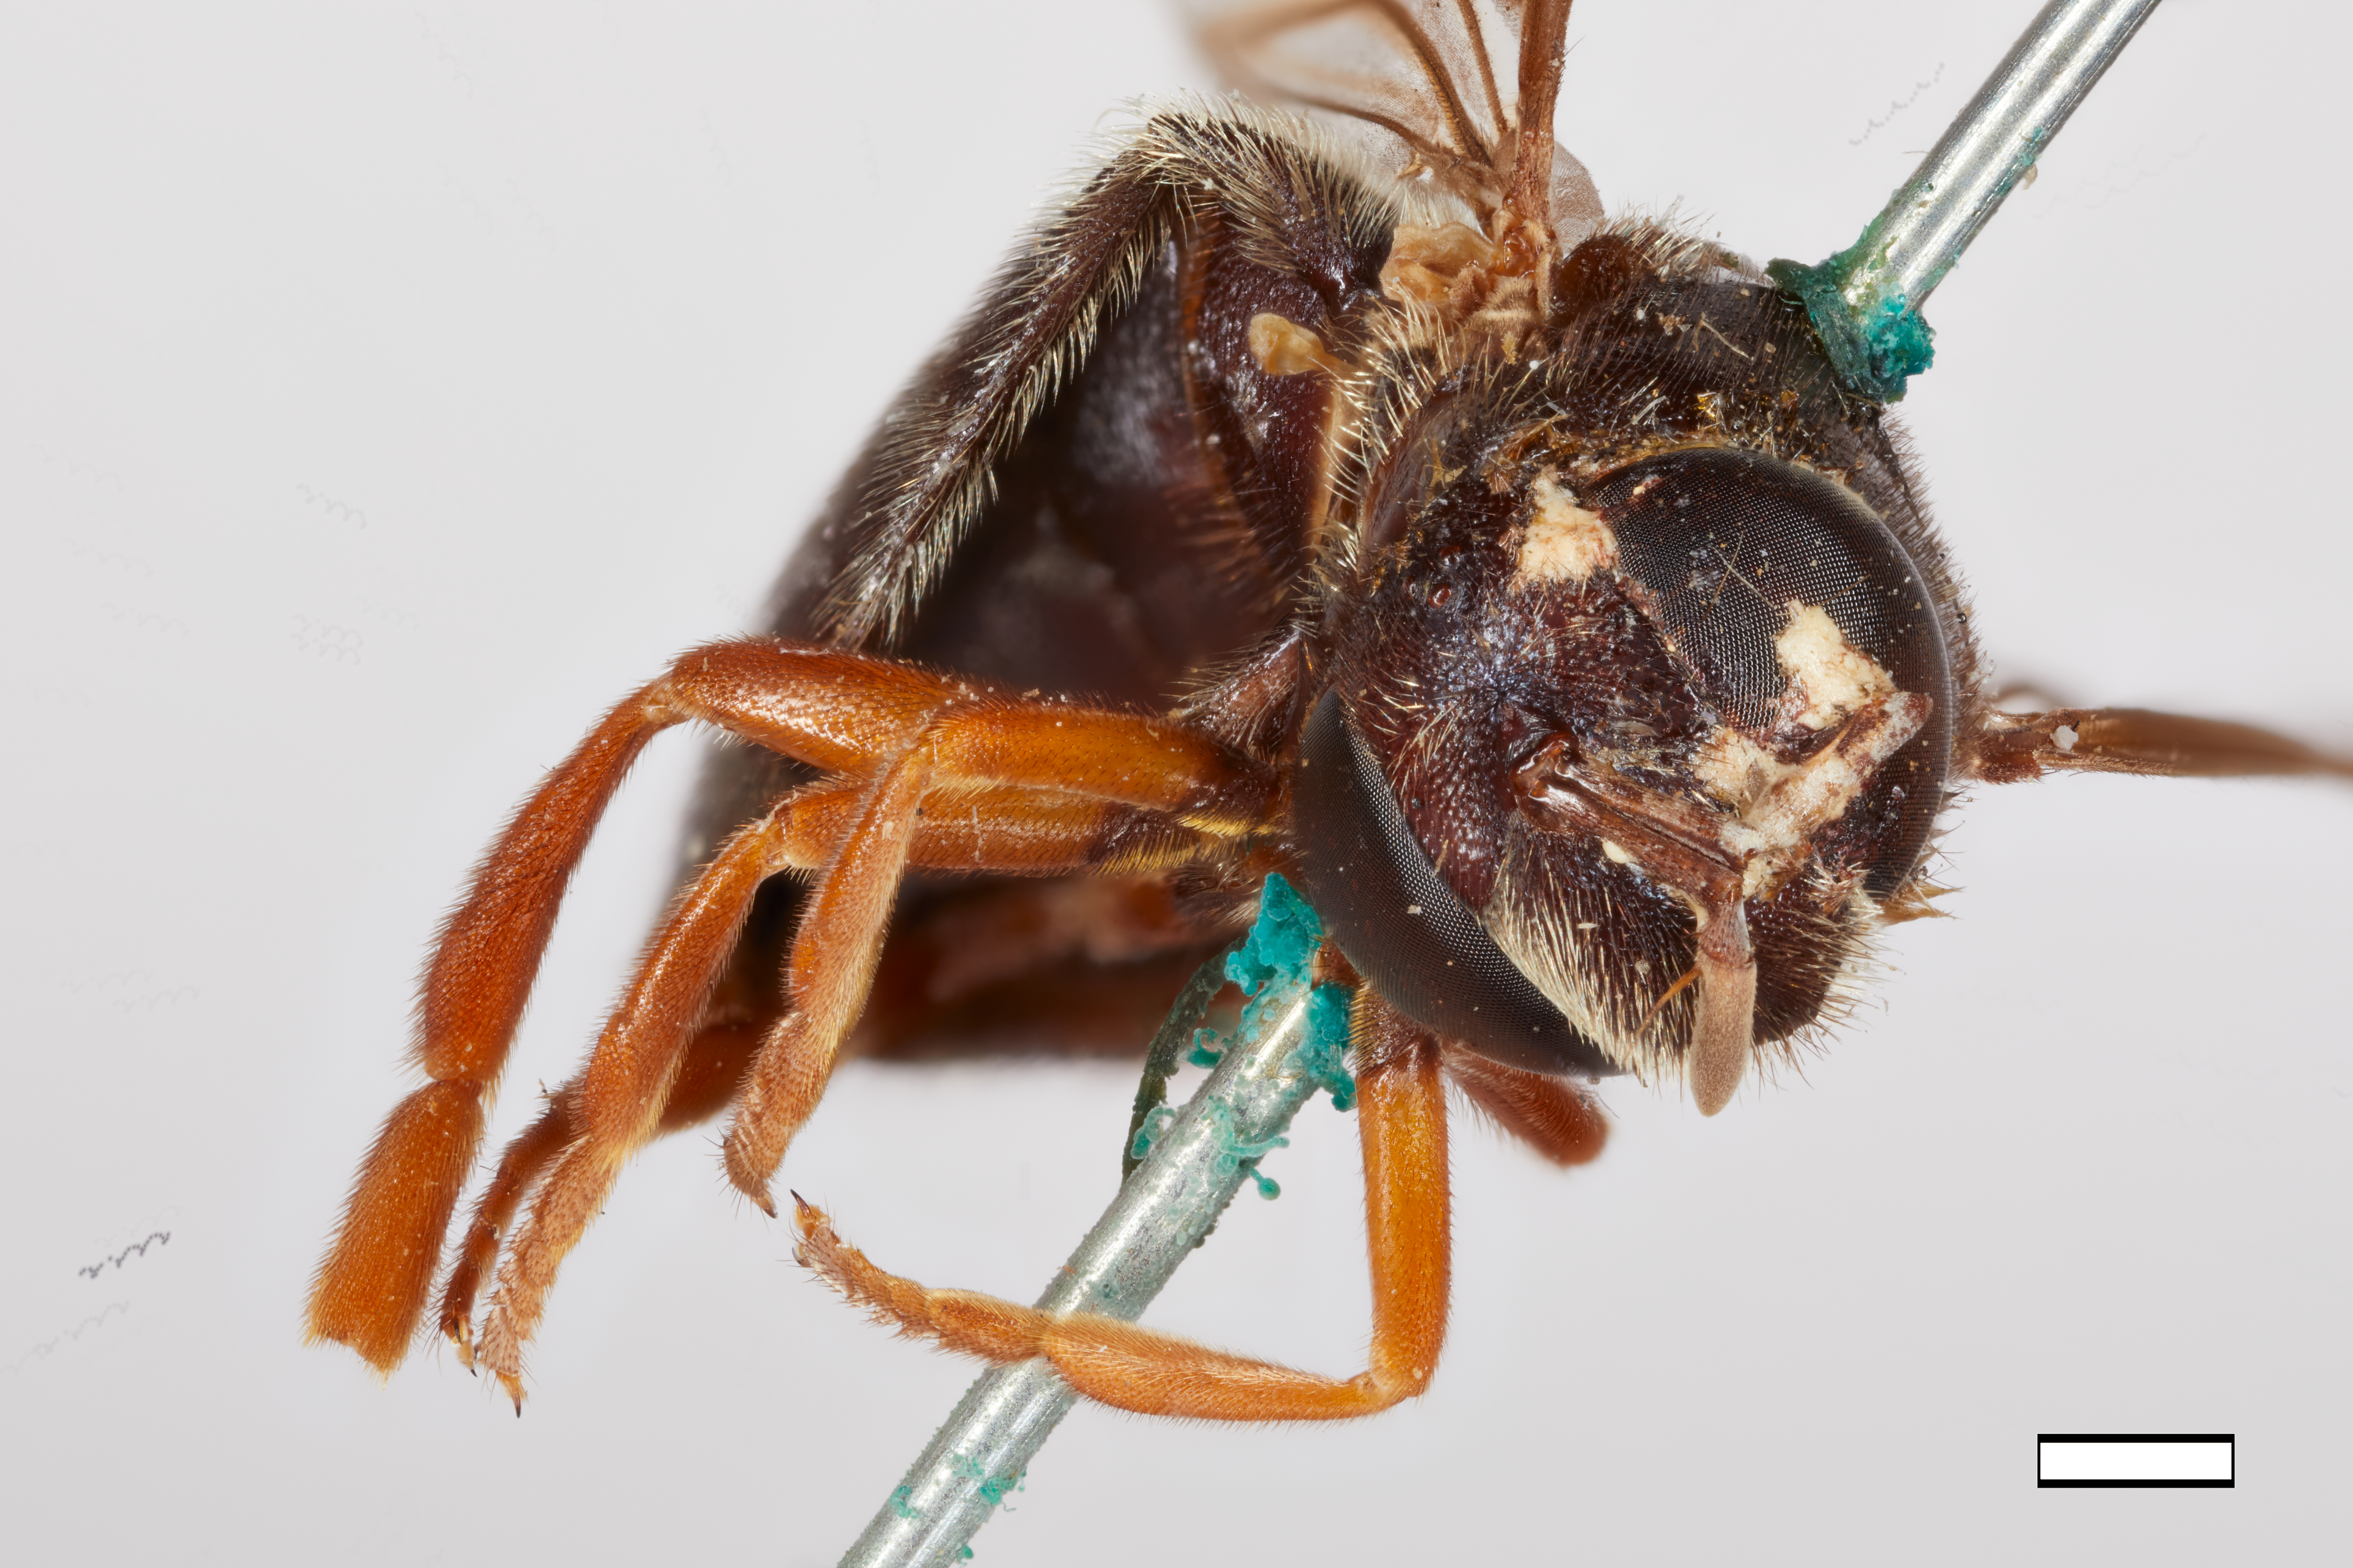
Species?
Microdon limbus
